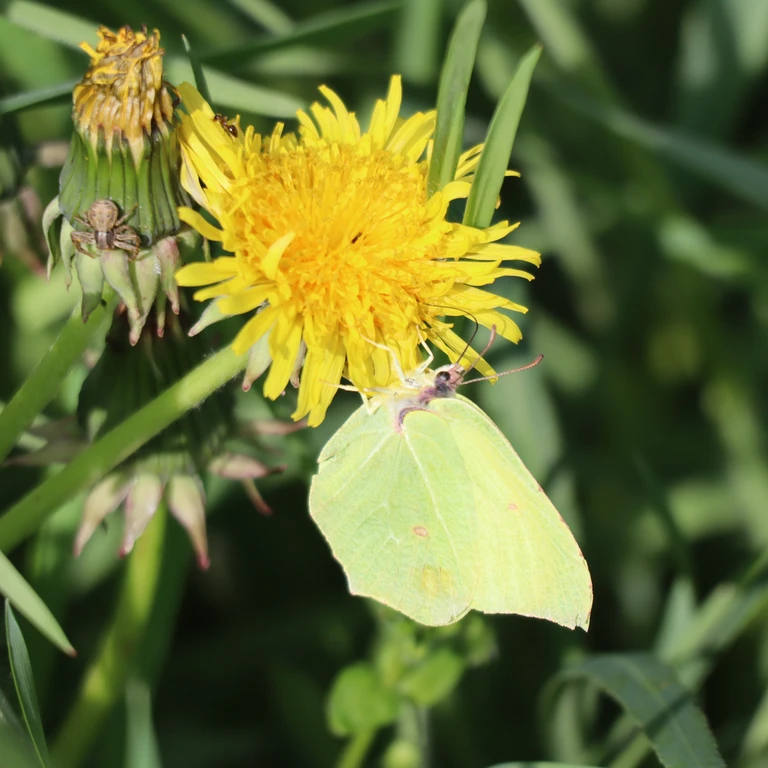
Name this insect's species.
Gonepteryx rhamni
